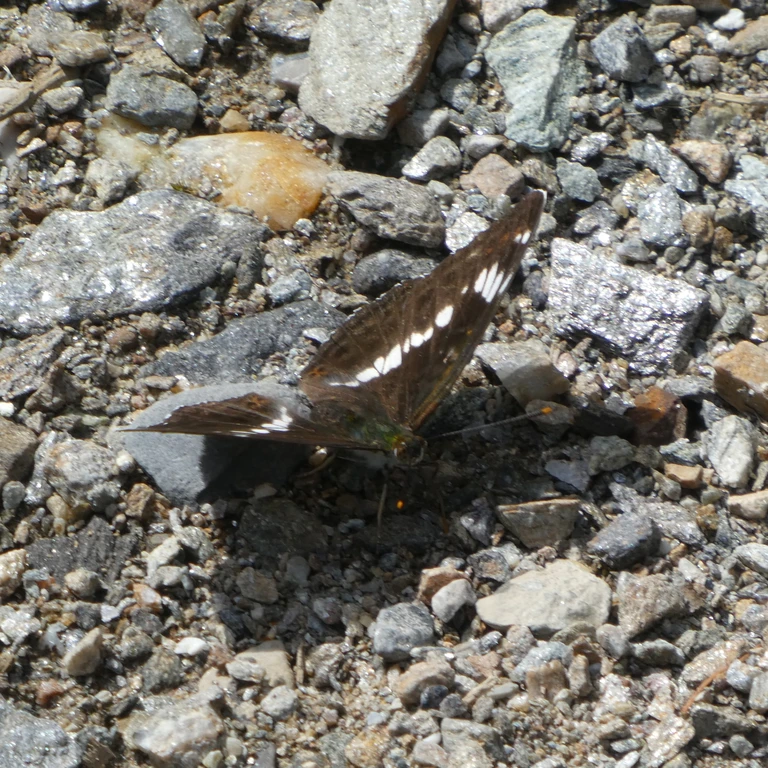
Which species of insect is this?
Limenitis camilla (also Ladoga camilla)
